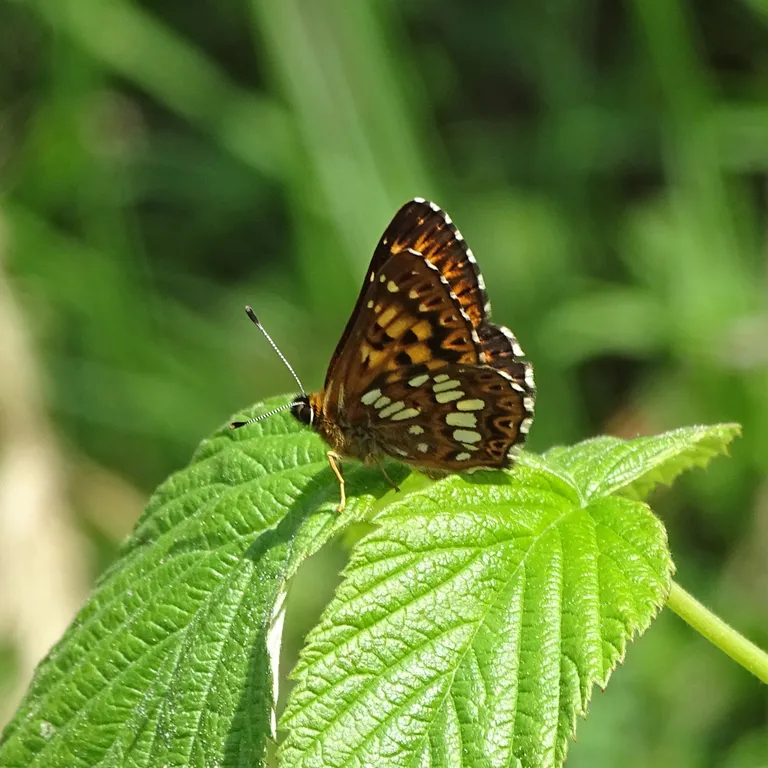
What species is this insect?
Hamearis lucina
